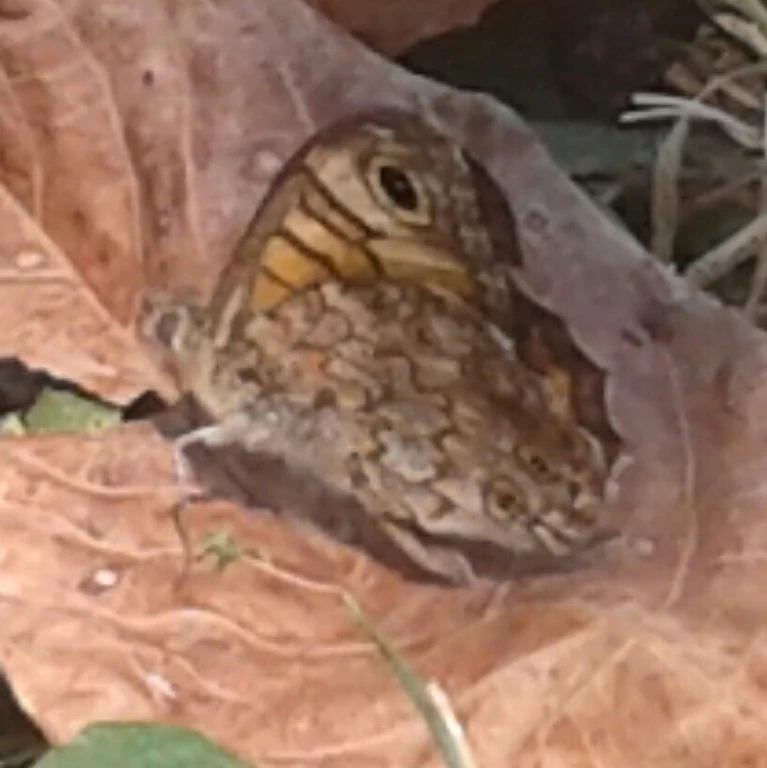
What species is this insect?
Lasiommata megera (also Pararge megera)
